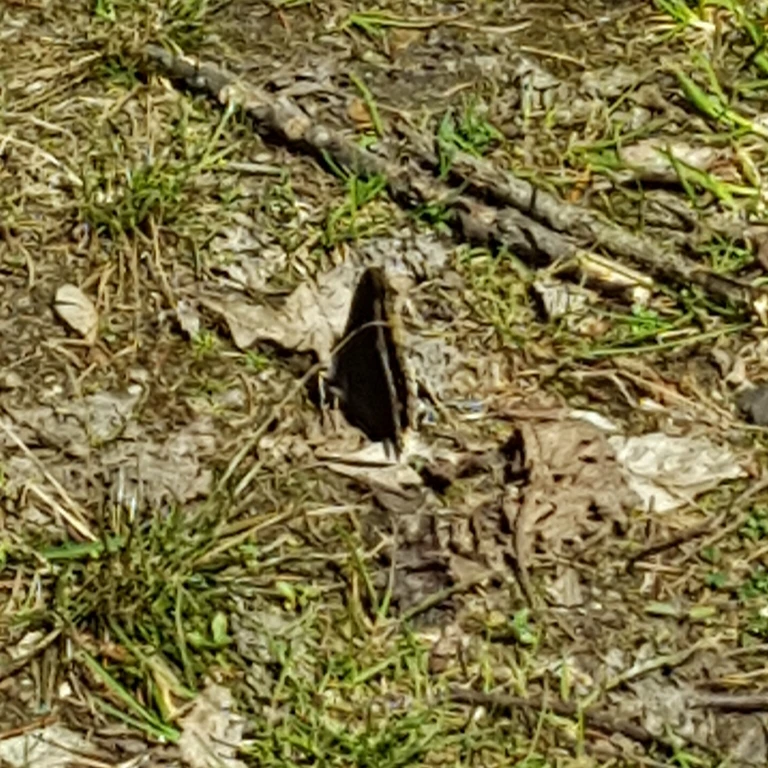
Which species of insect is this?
Nymphalis antiopa
